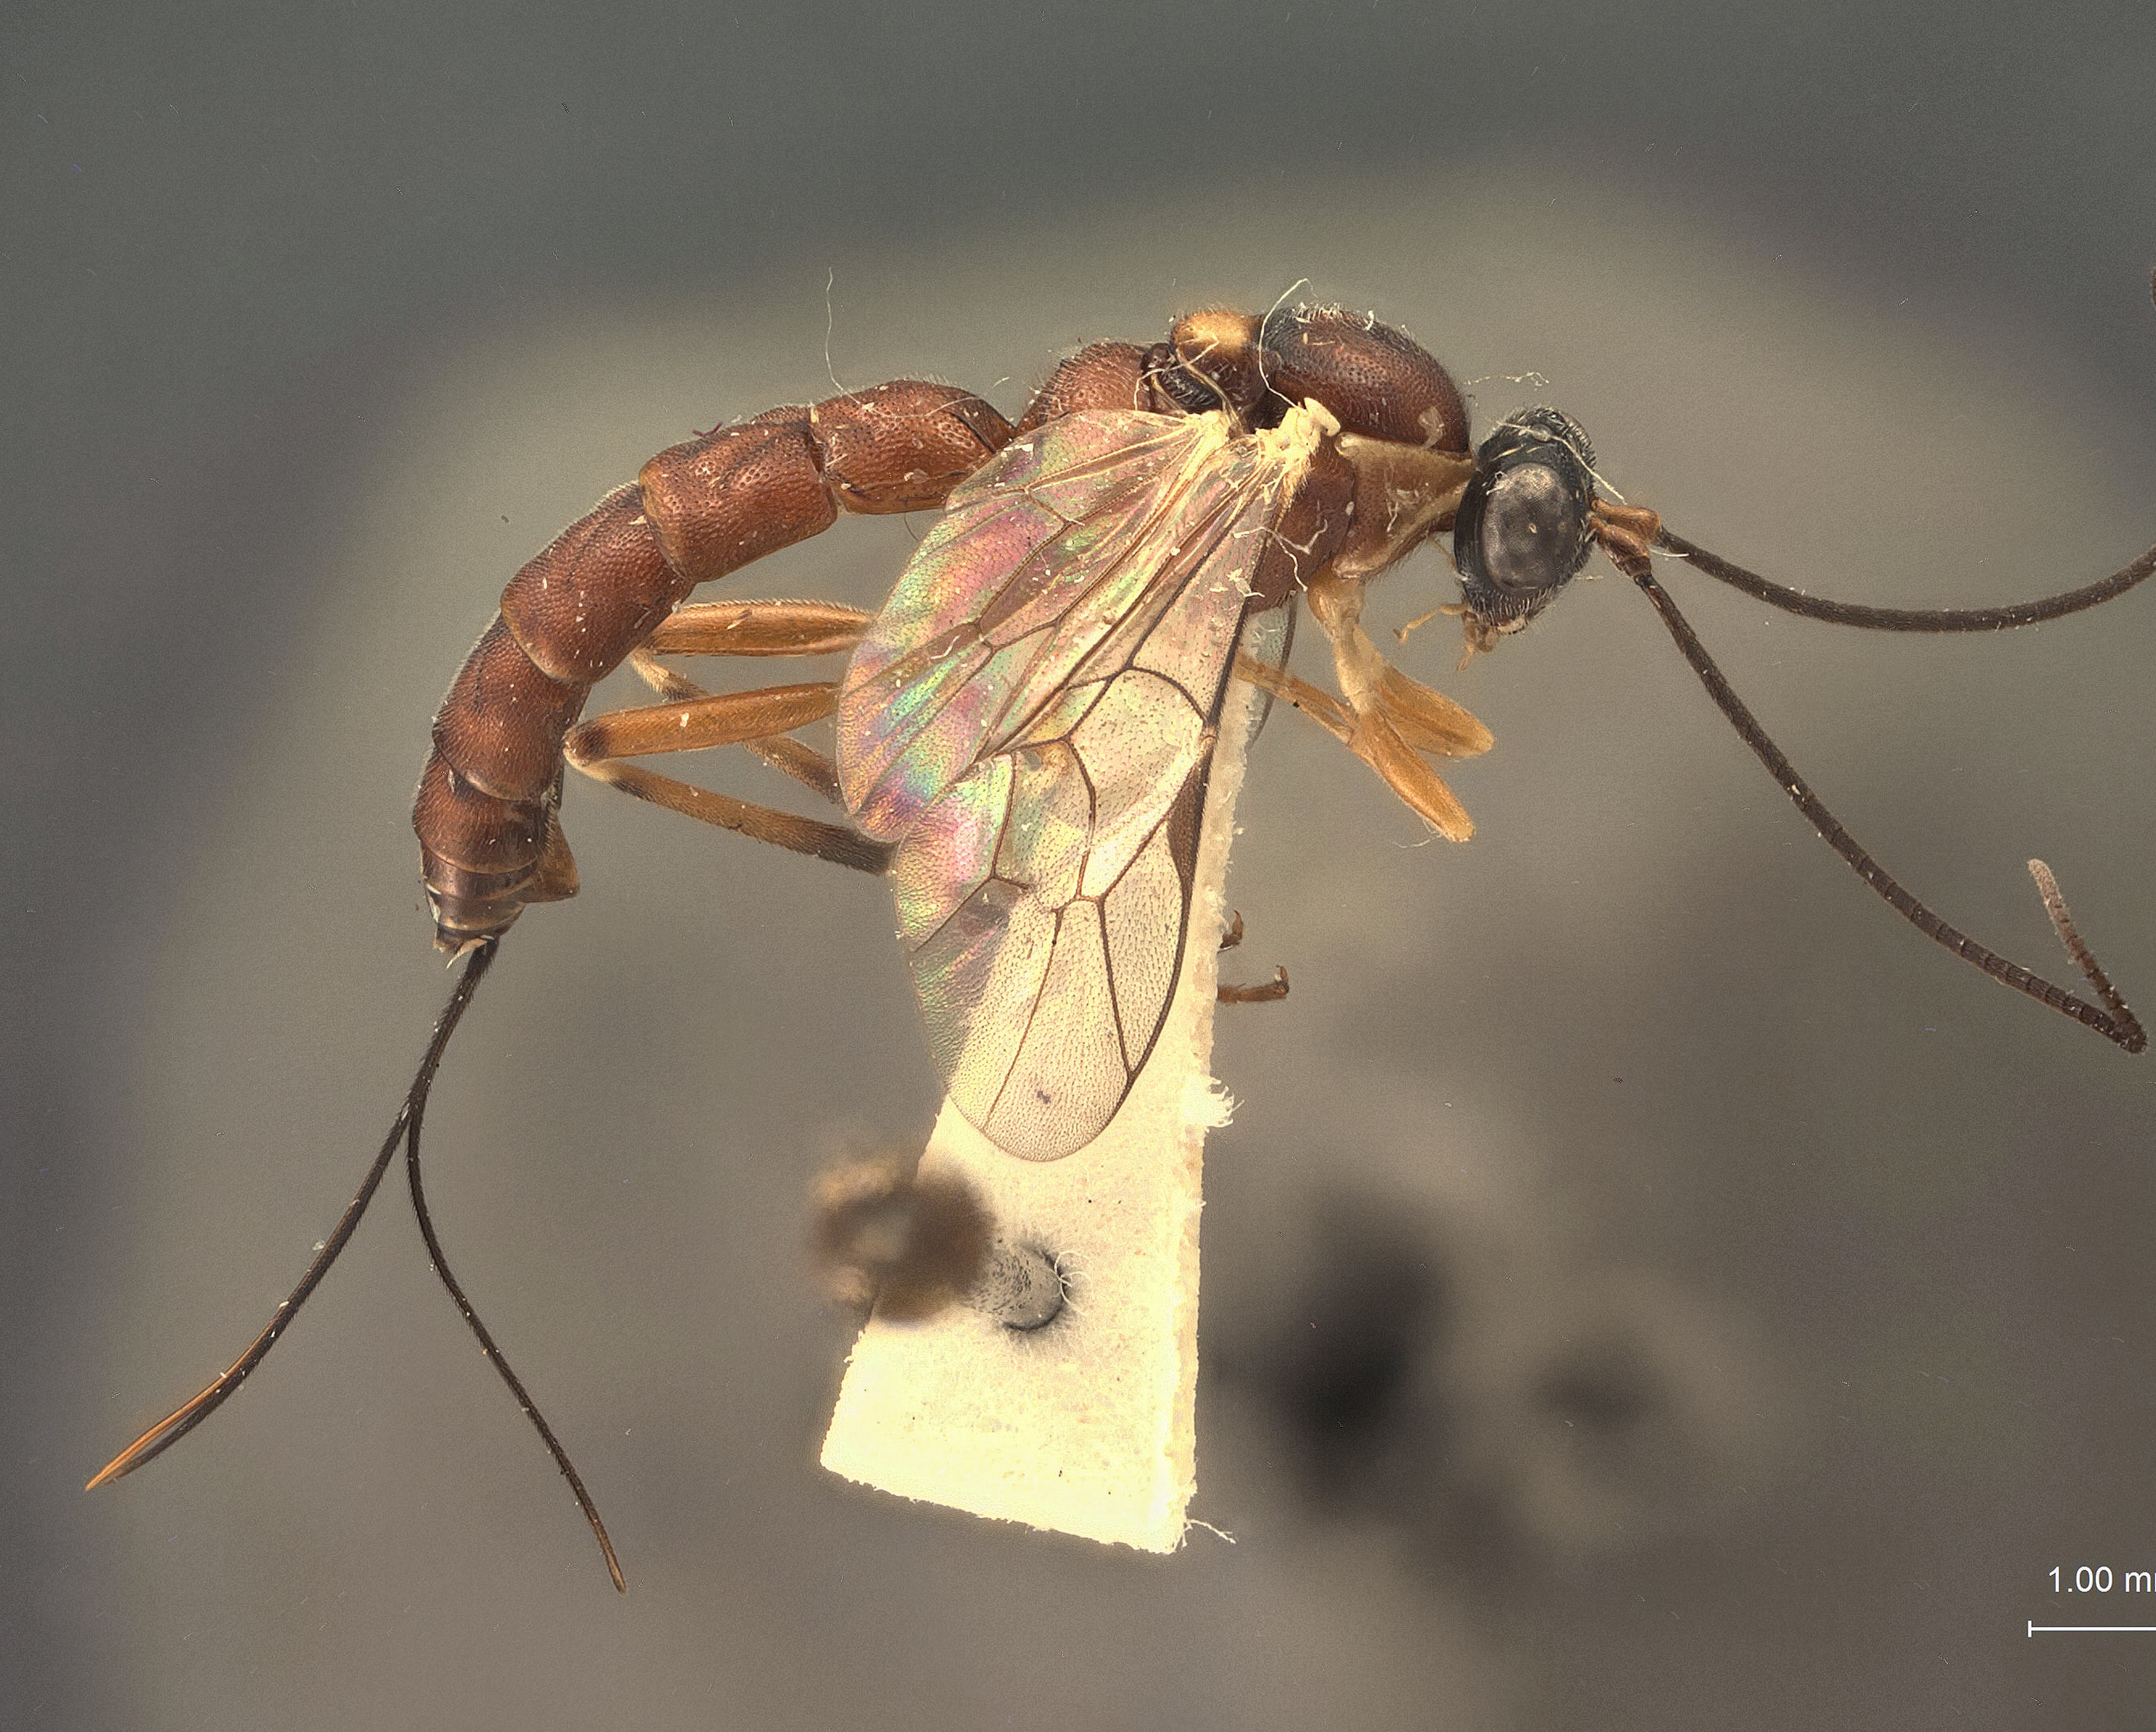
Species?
Glypta cudonigerae
